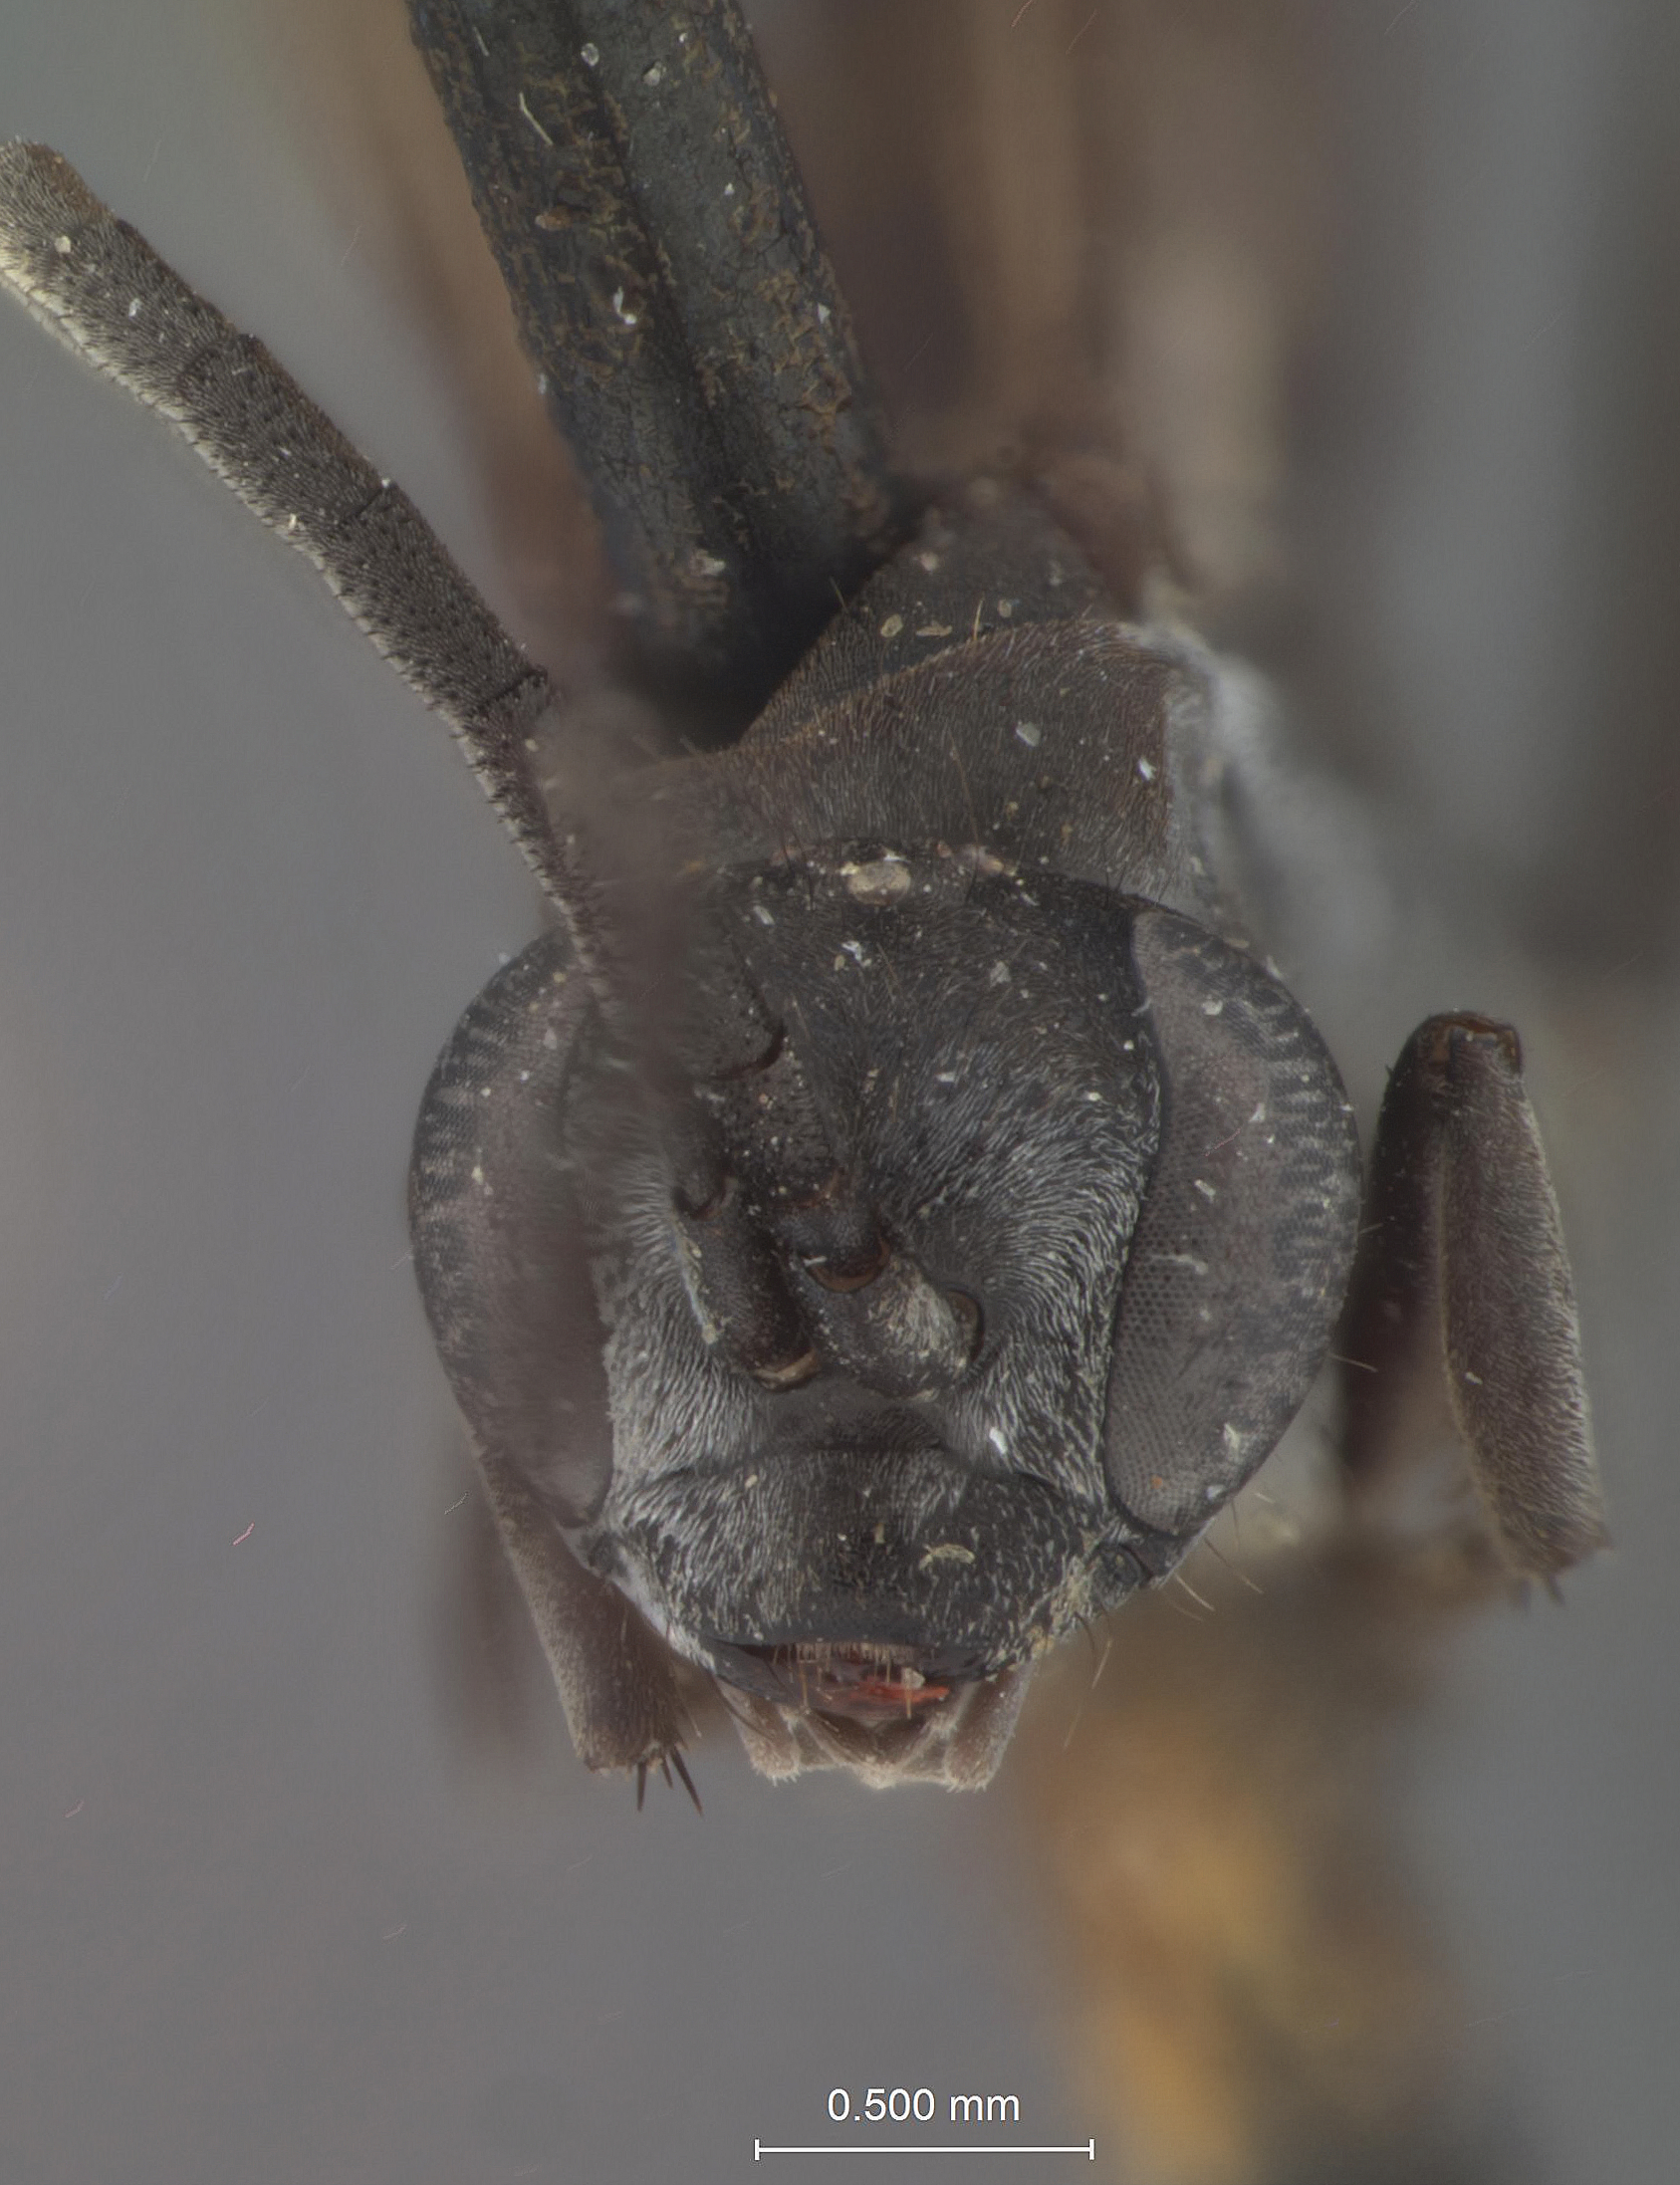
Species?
Pompilinus utahensis
